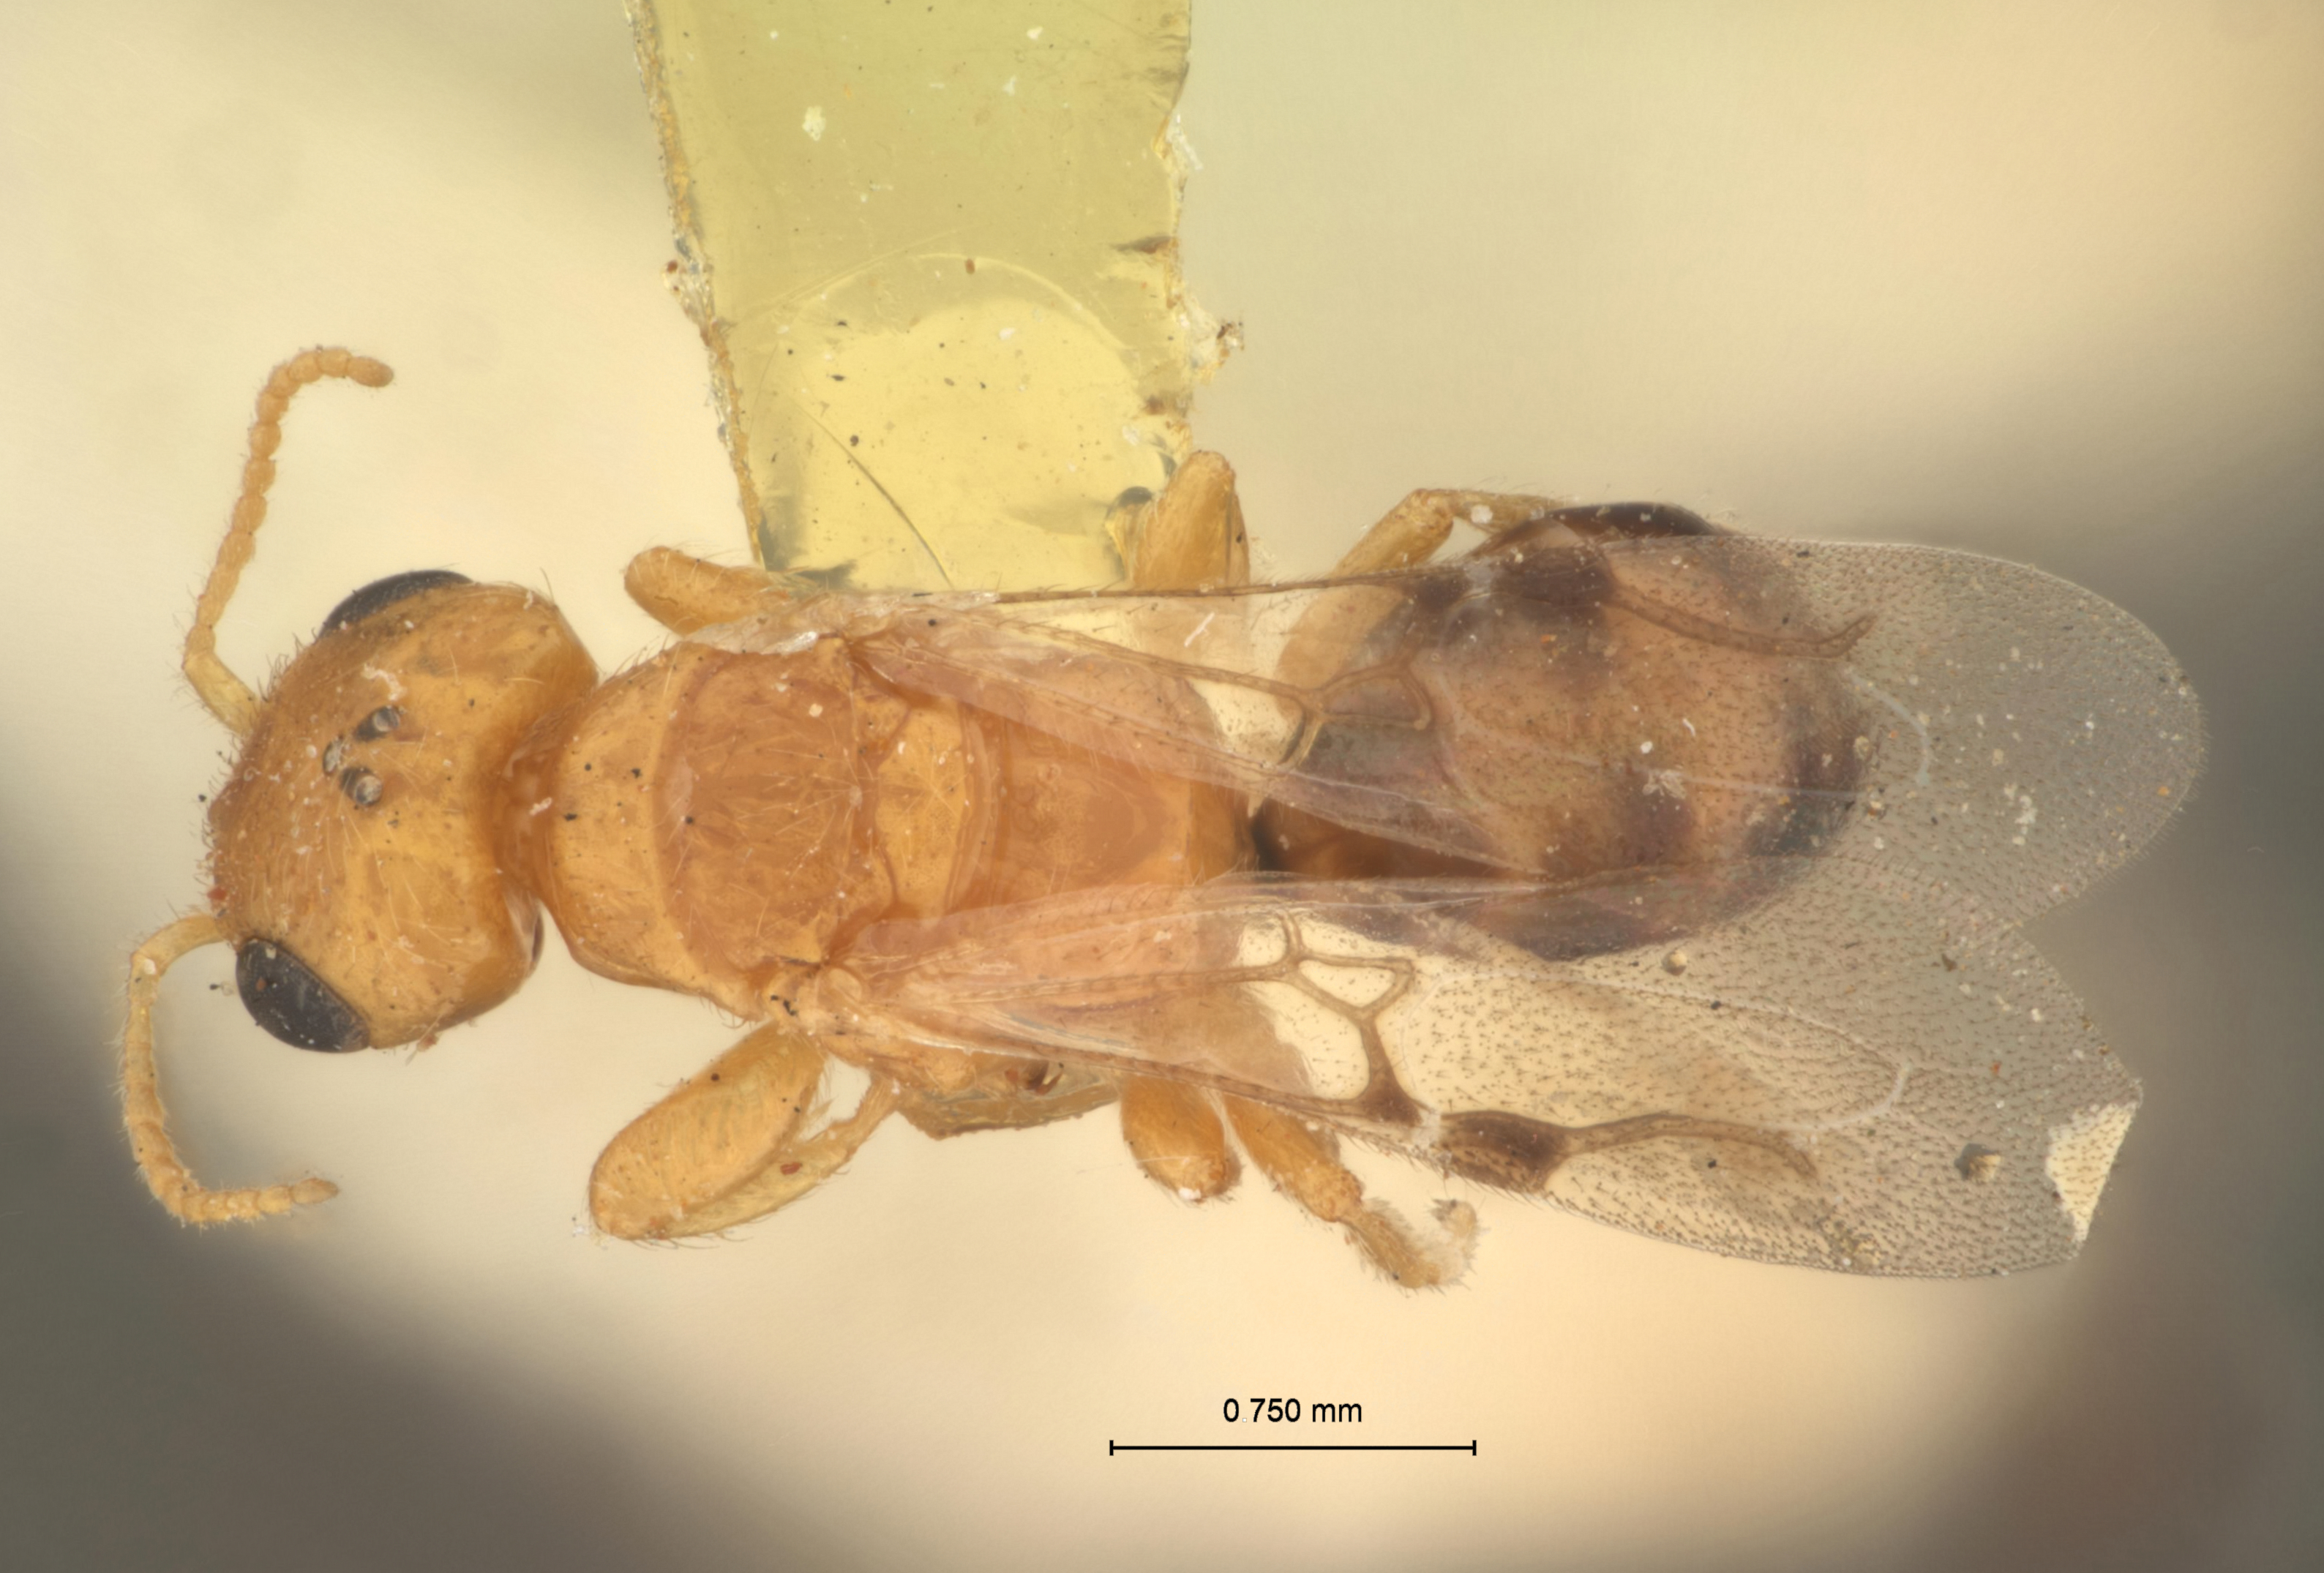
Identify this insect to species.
Prosierola cubana
